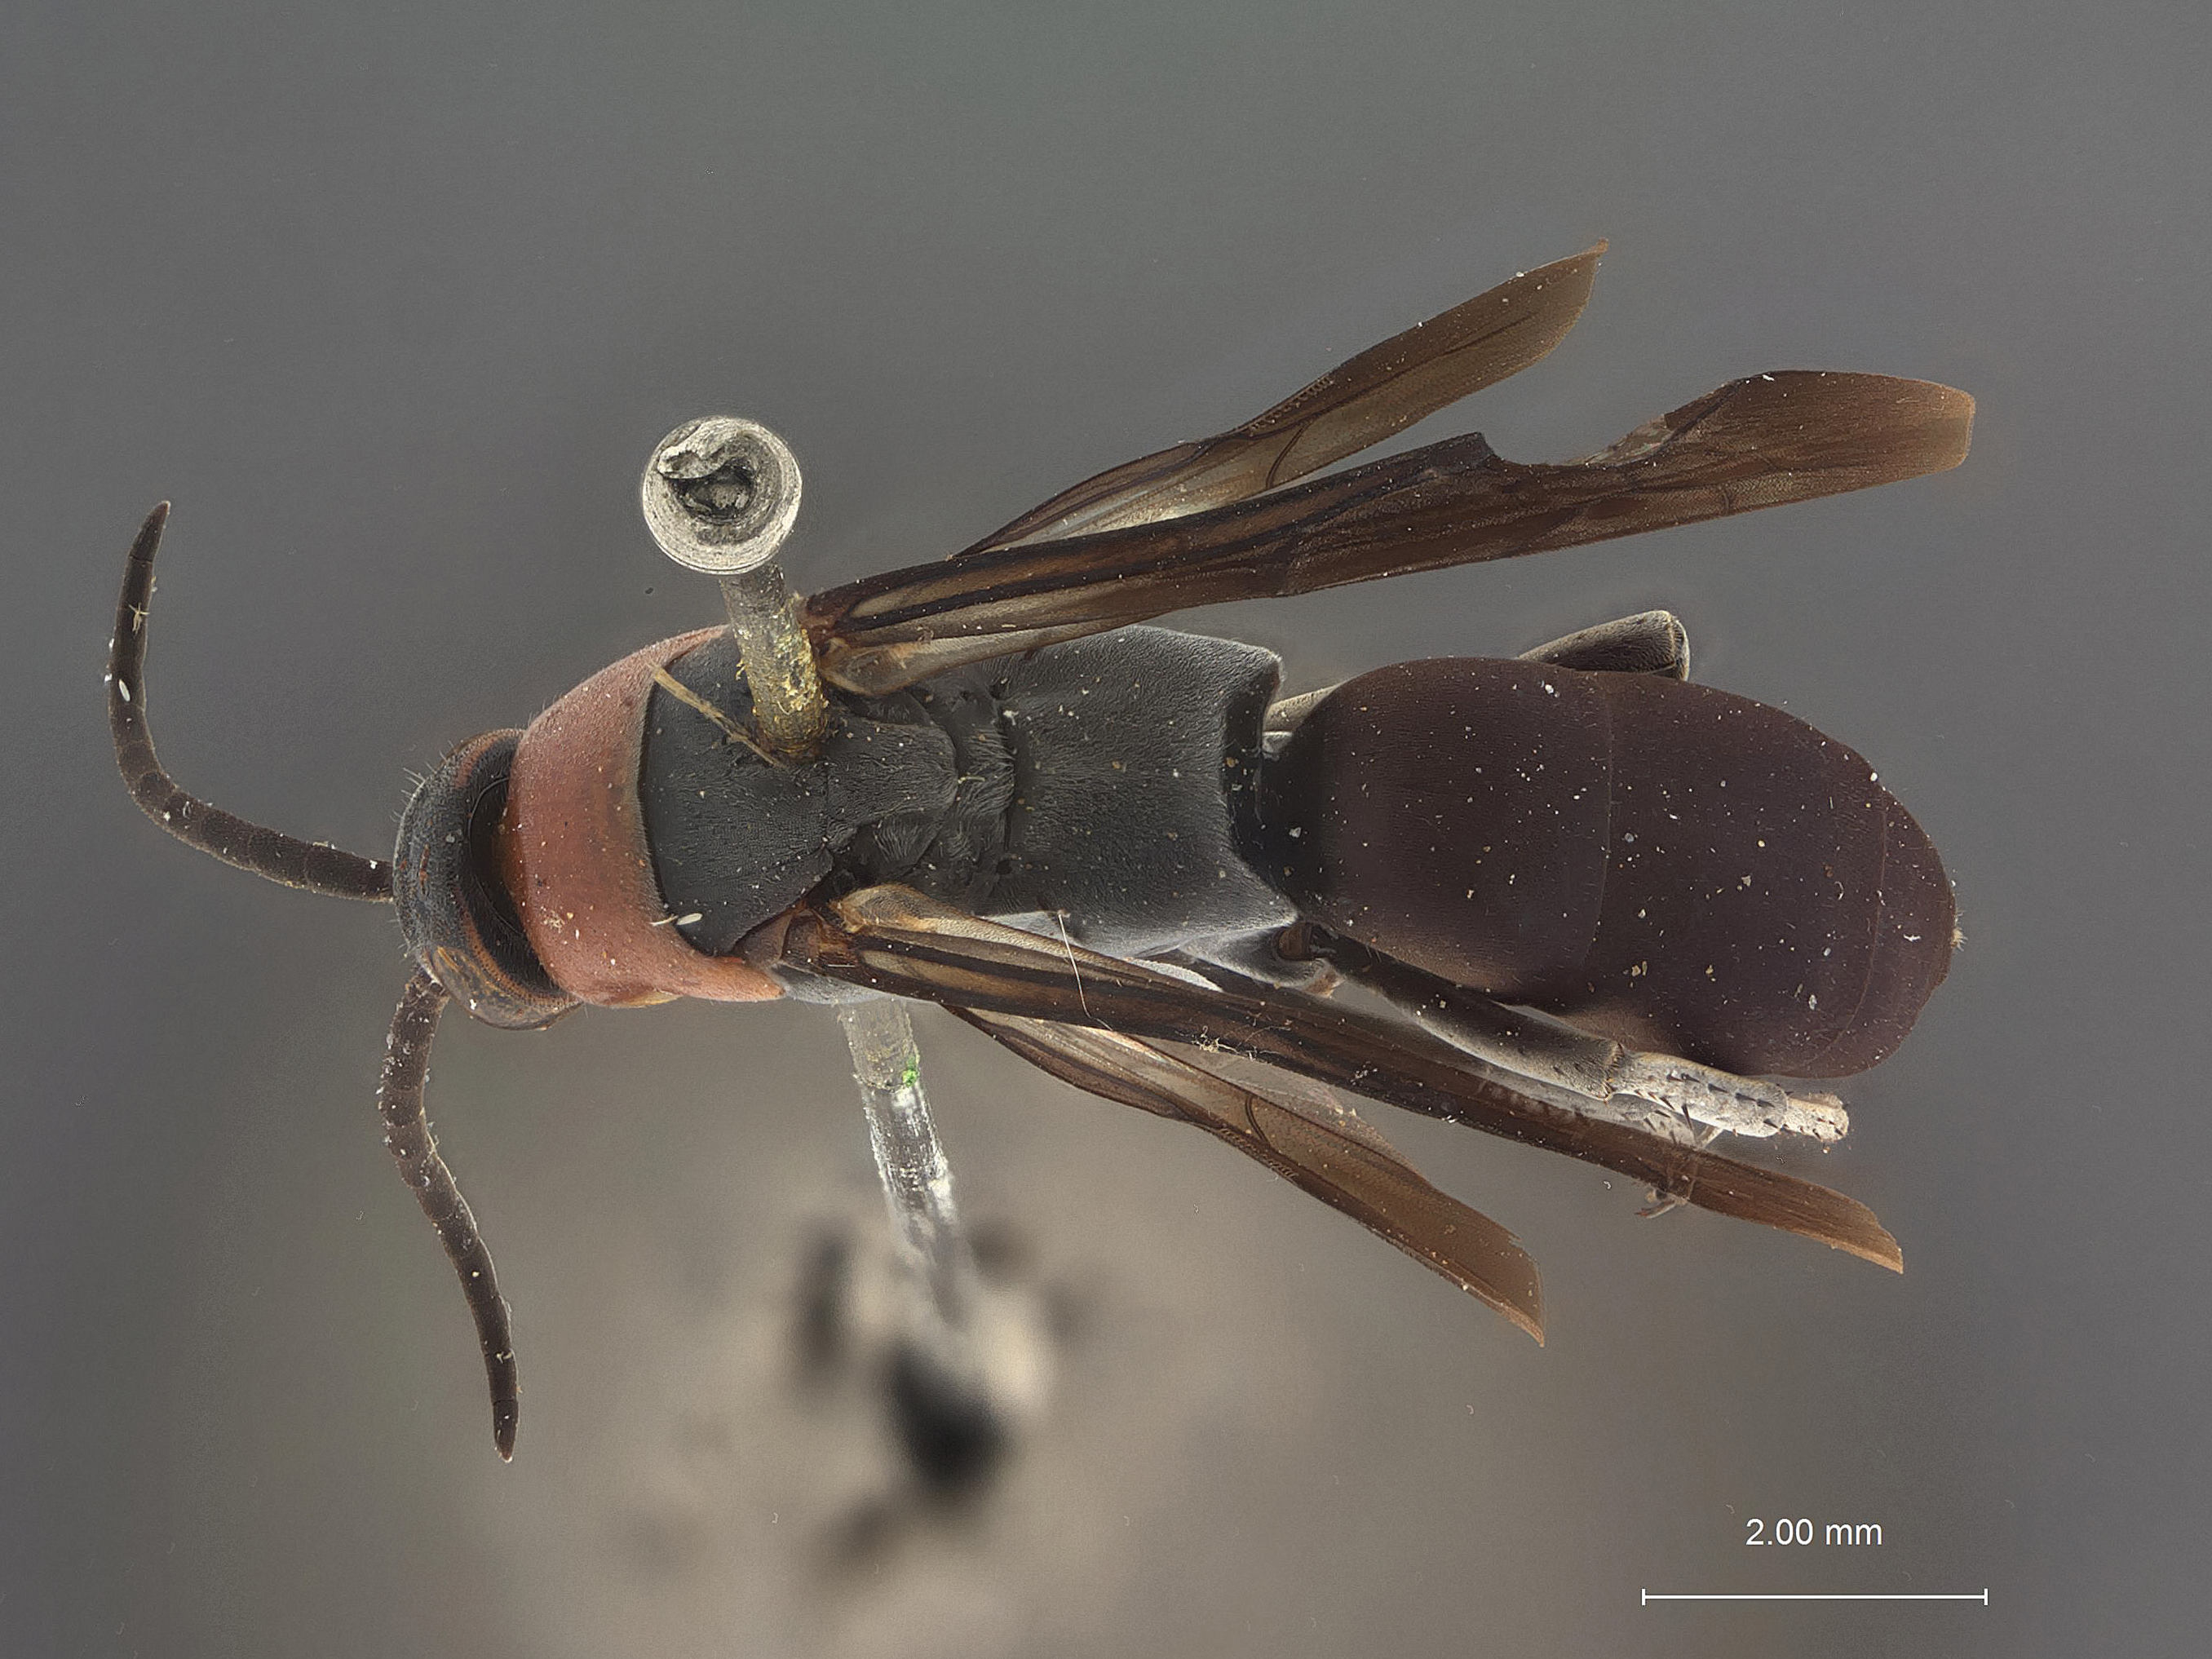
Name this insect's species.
Platyderes partita
